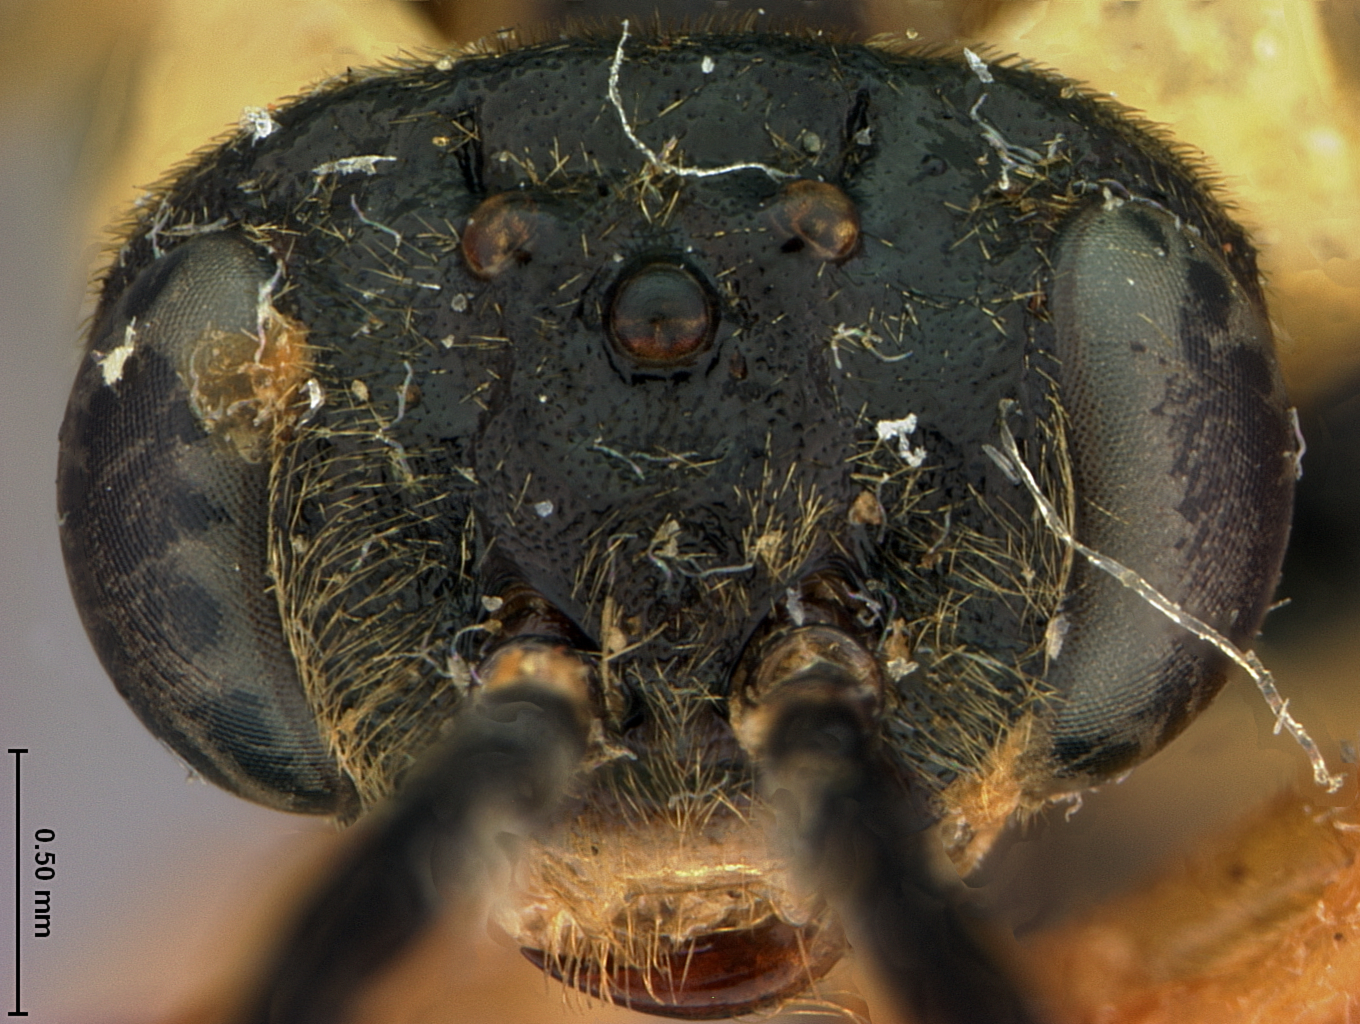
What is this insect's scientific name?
Craterocercus floridanus
